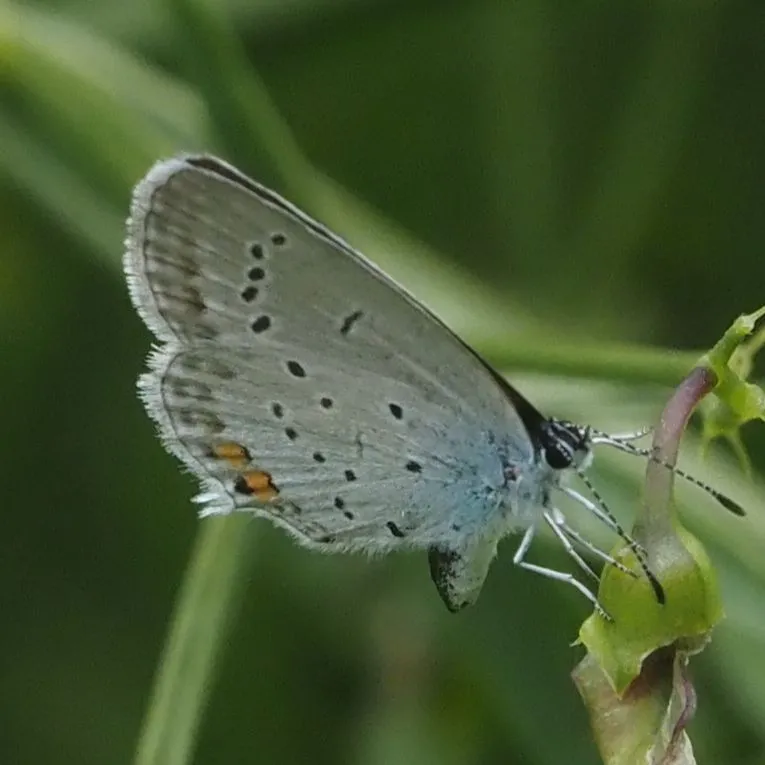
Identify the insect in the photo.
Cupido argiades (also Elkalyce argiades)
